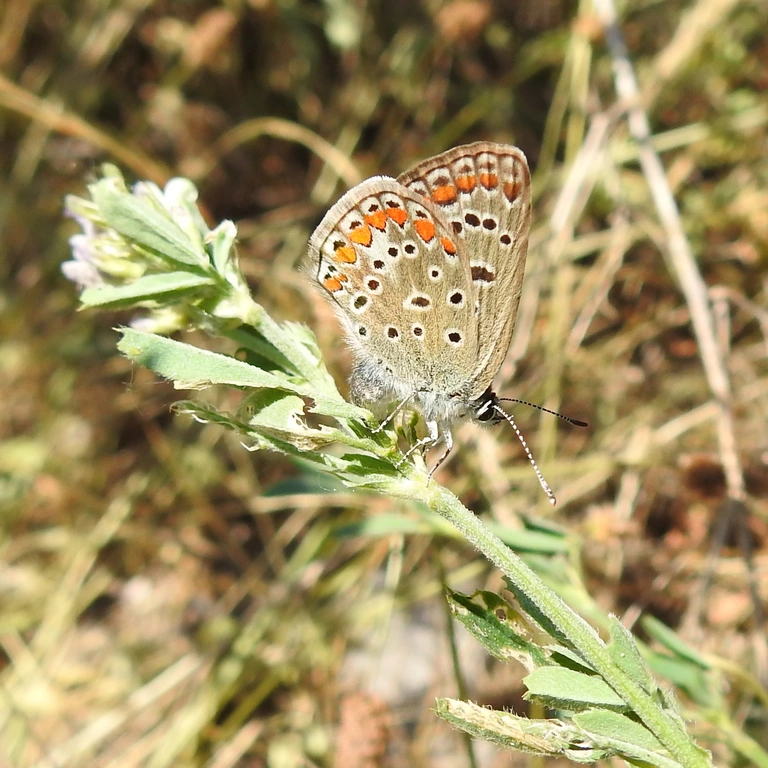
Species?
Polyommatus icarus
